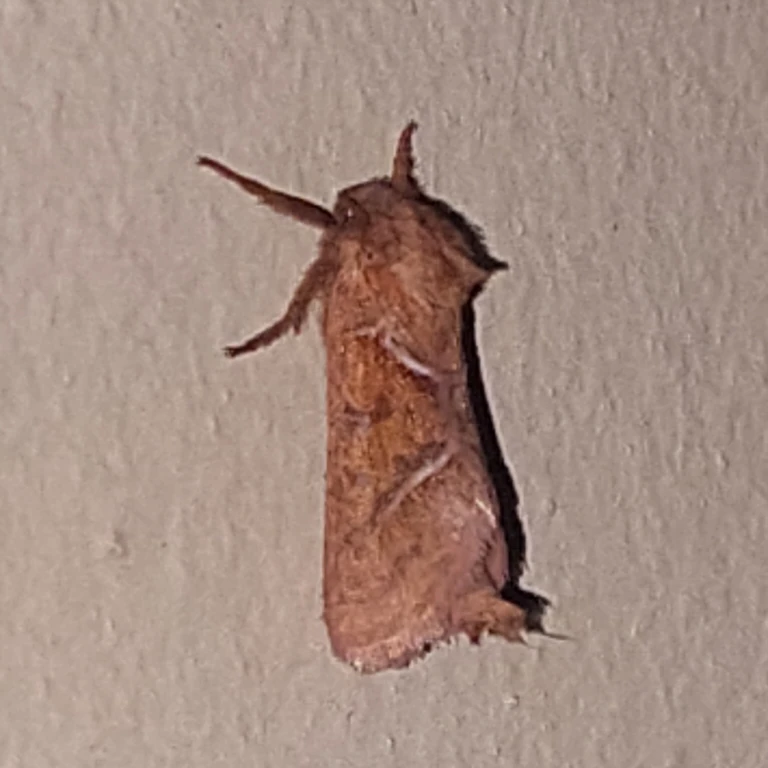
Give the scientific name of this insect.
Triodia sylvina
